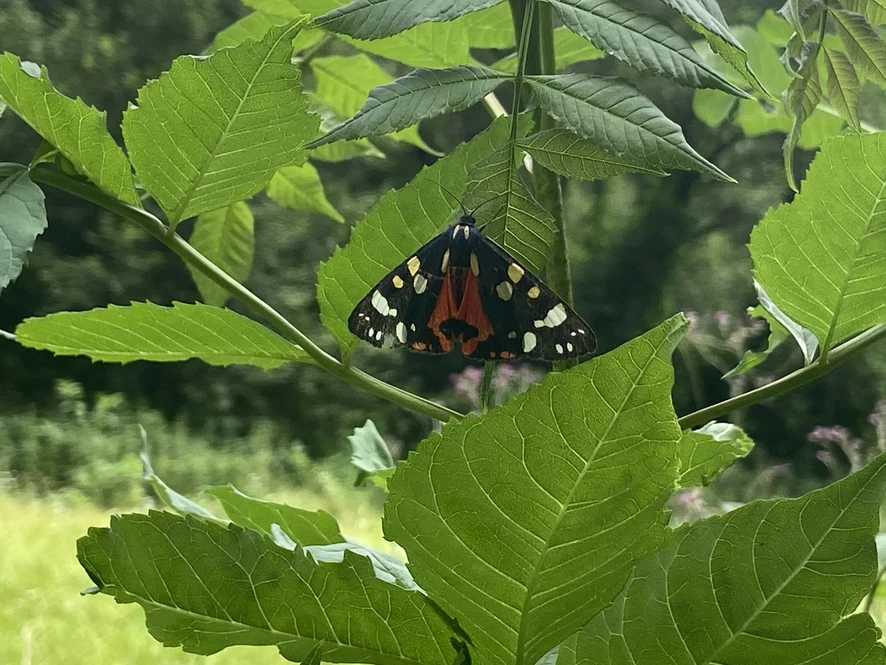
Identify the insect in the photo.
Callimorpha dominula
